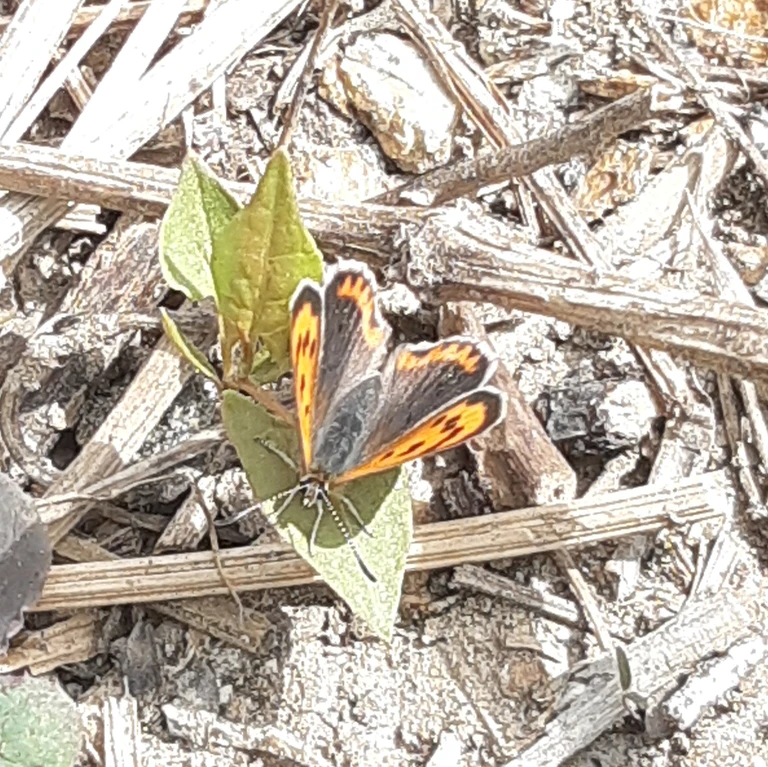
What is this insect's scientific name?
Lycaena phlaeas
